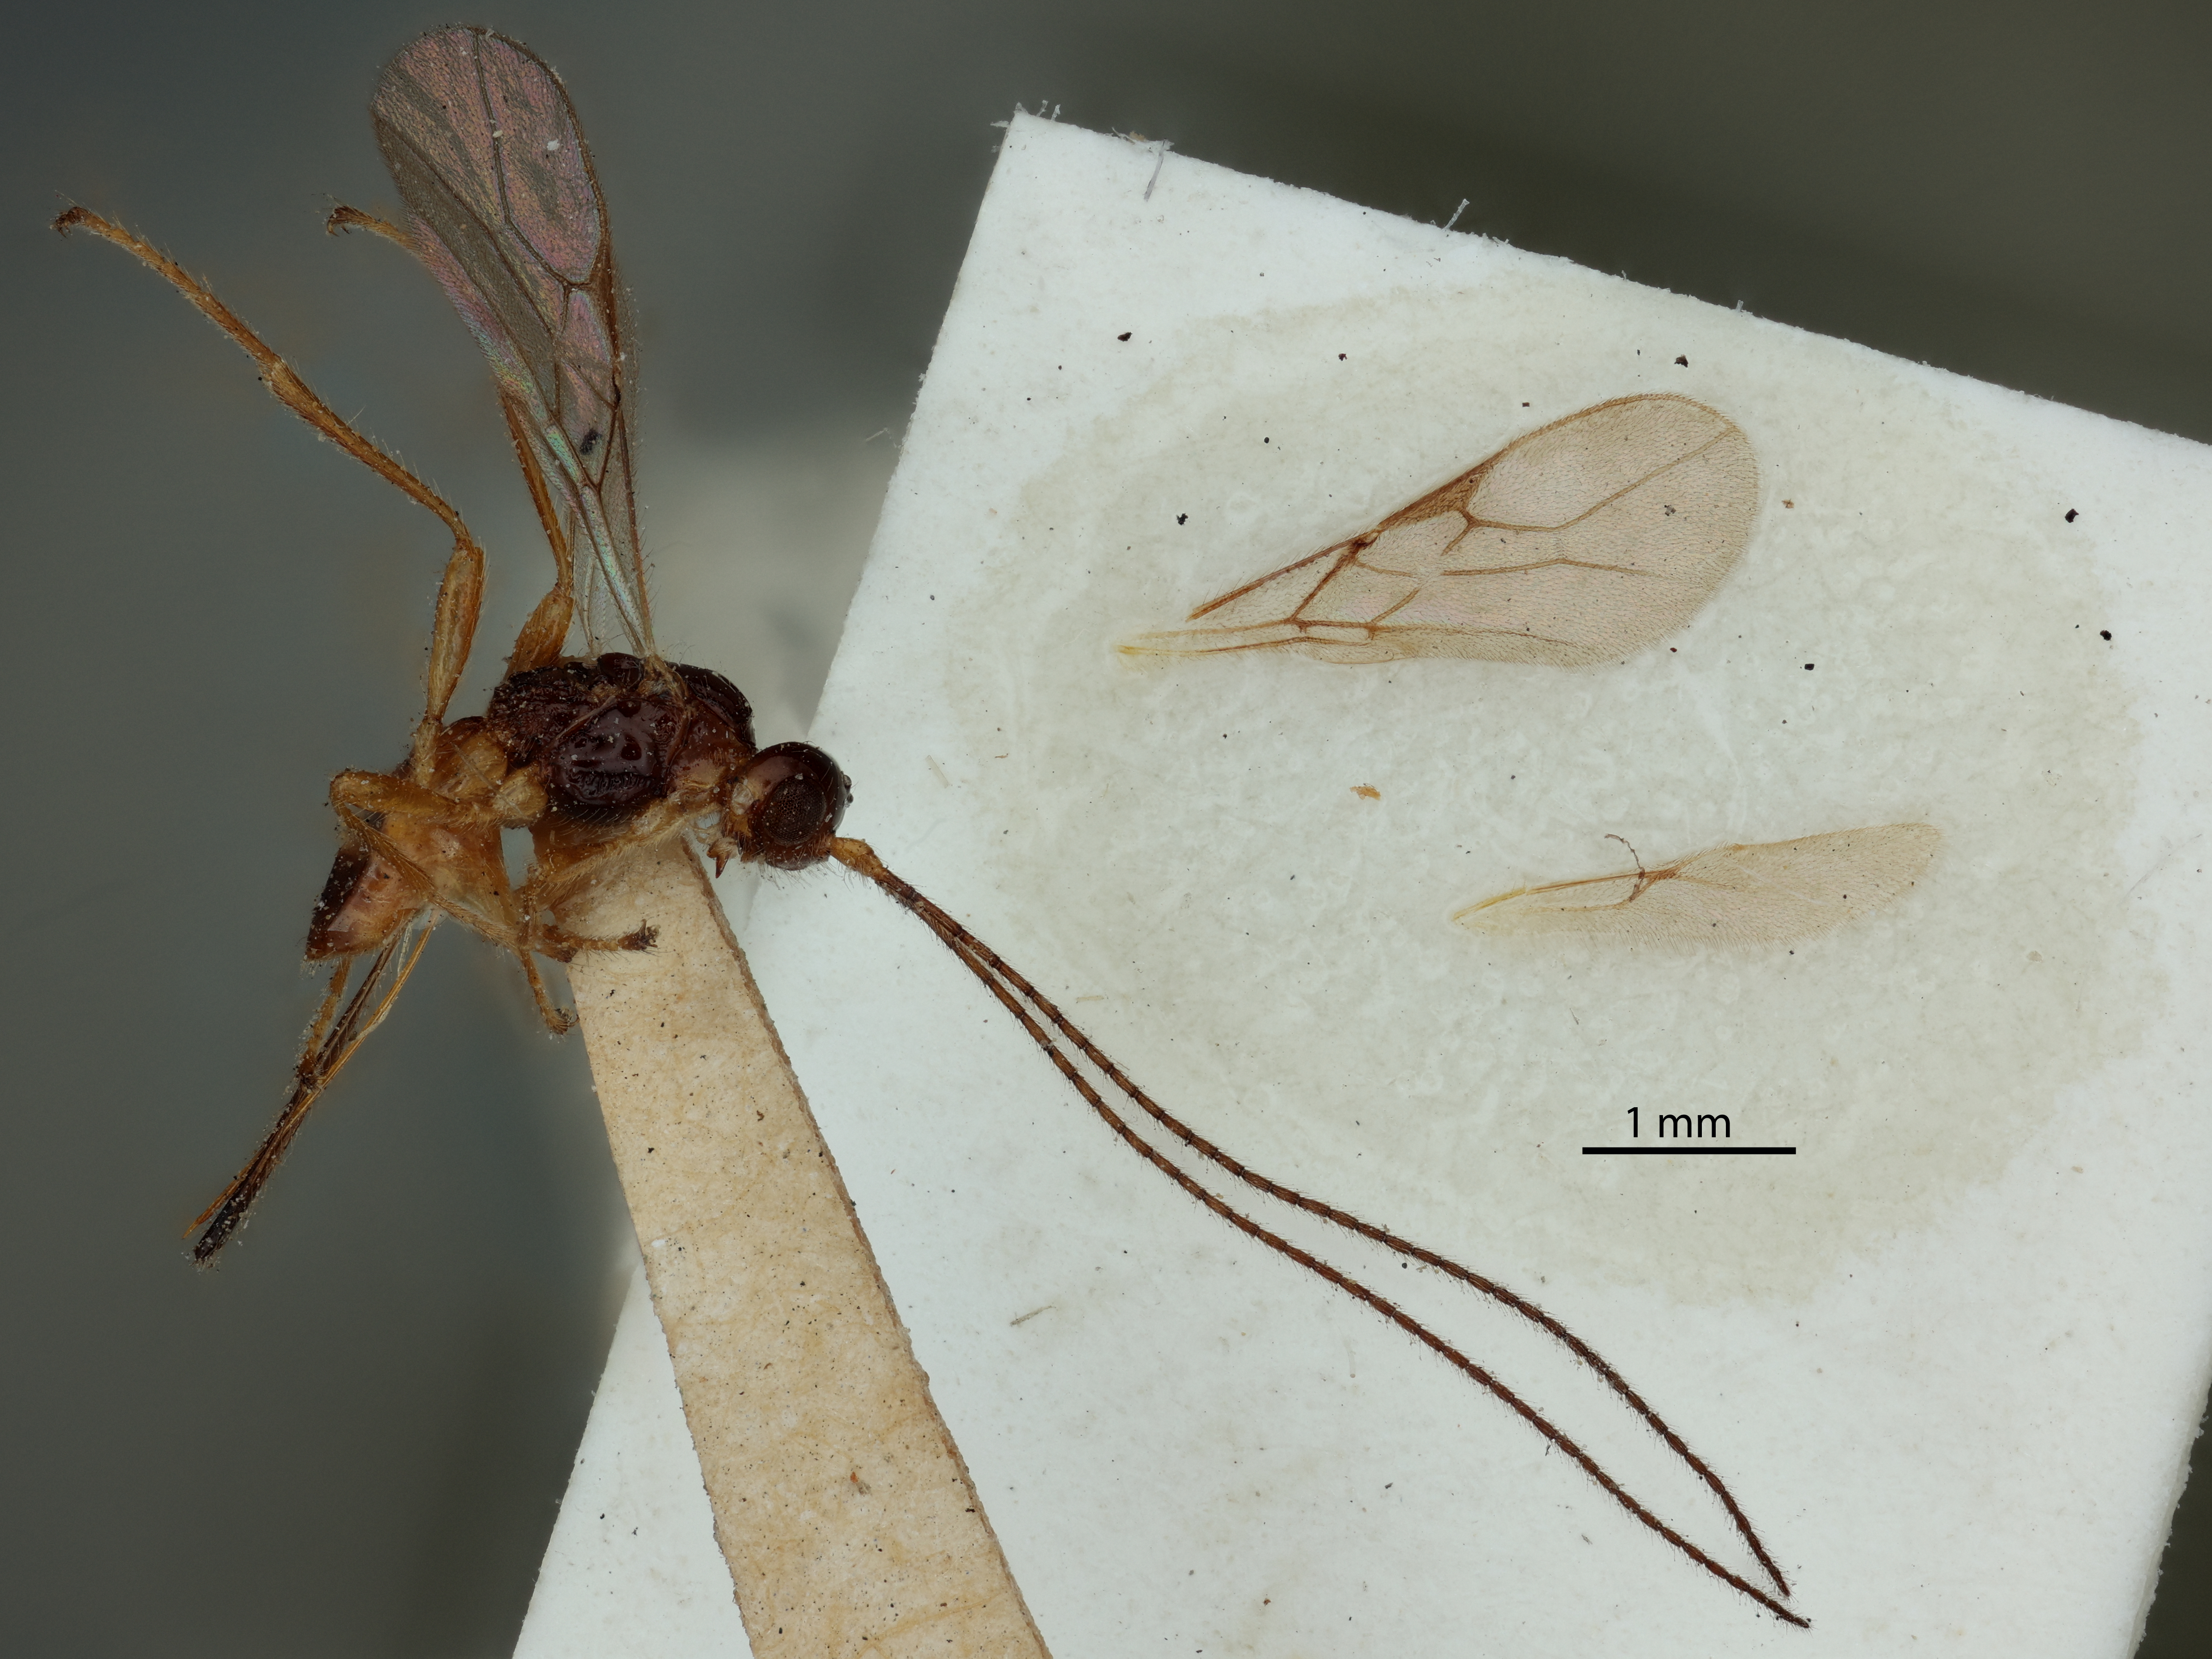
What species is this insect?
Phaenocarpa costata
